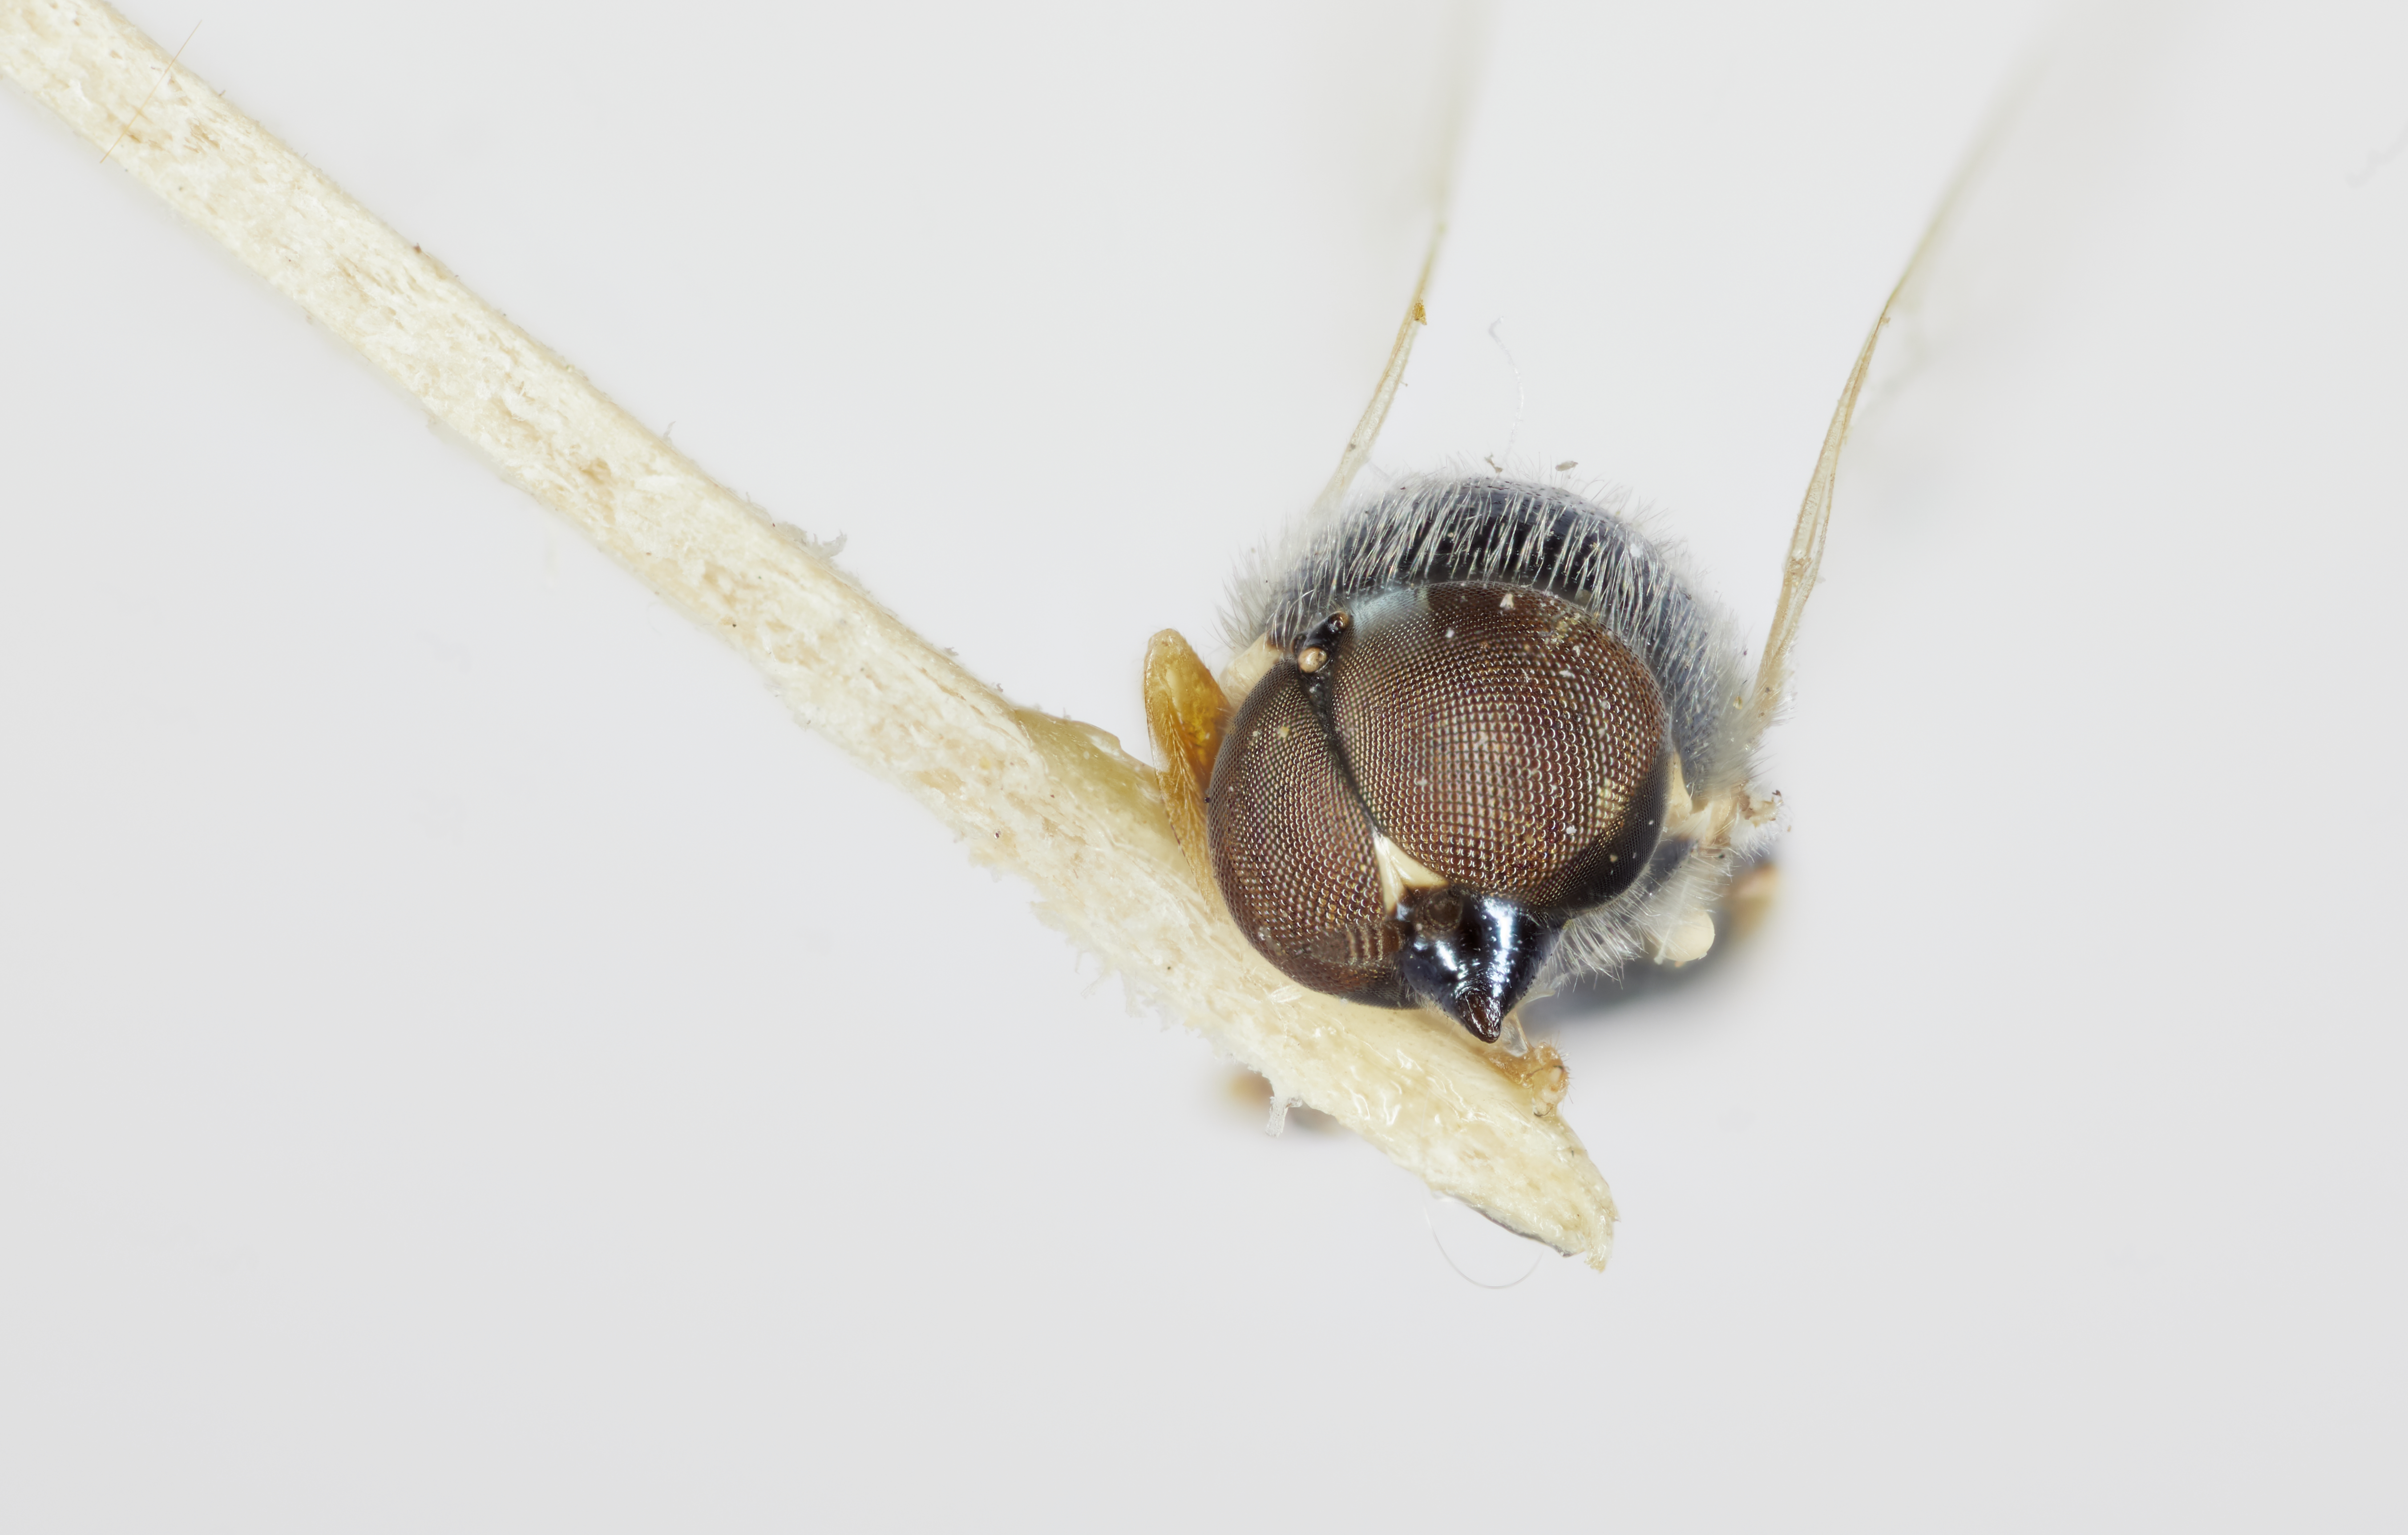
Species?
Nemotelus albimarginatus
